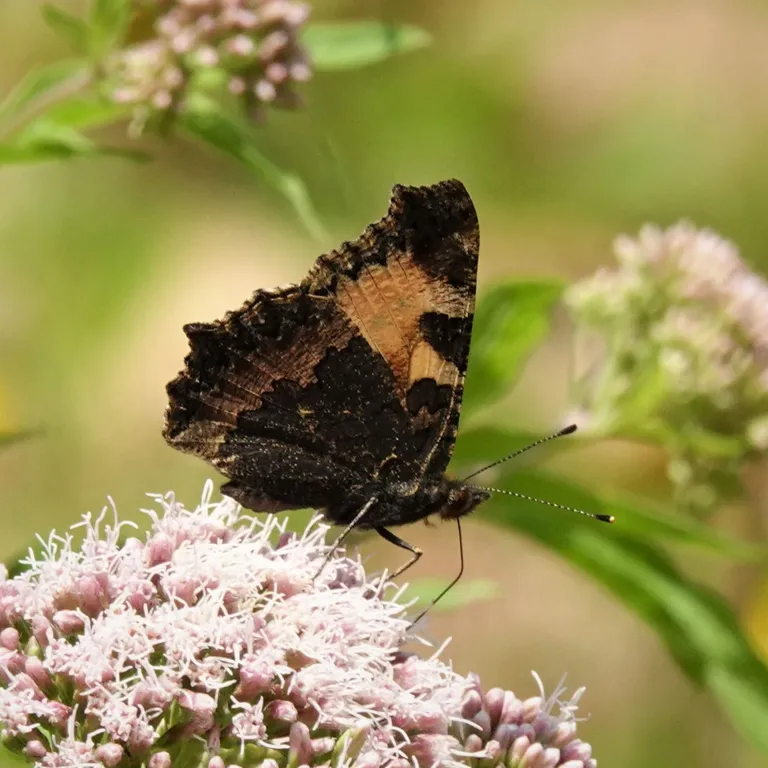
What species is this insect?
Aglais urticae
